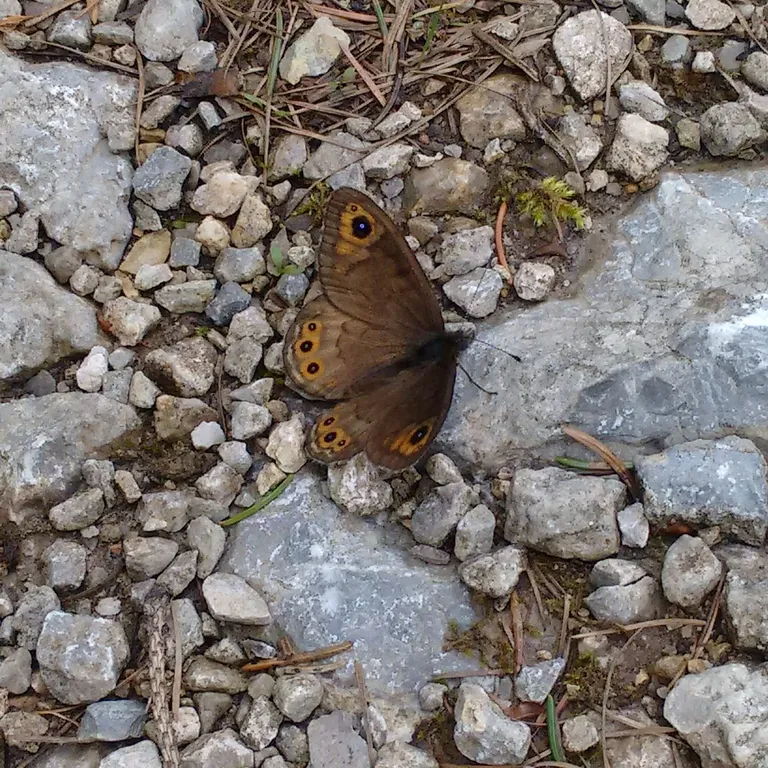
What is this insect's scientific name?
Lasiommata petropolitana (also Pararge petropolitana)
